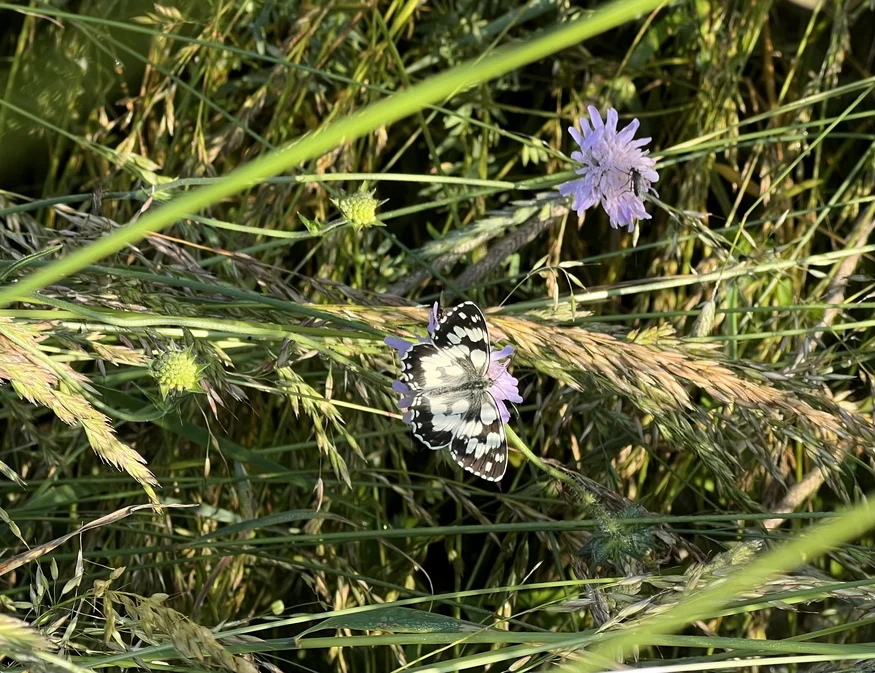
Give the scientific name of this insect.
Melanargia galathea
